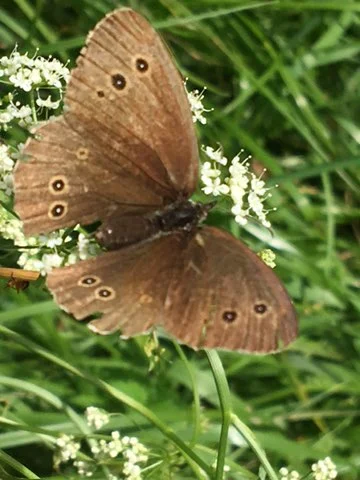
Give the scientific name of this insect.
Aphantopus hyperantus
